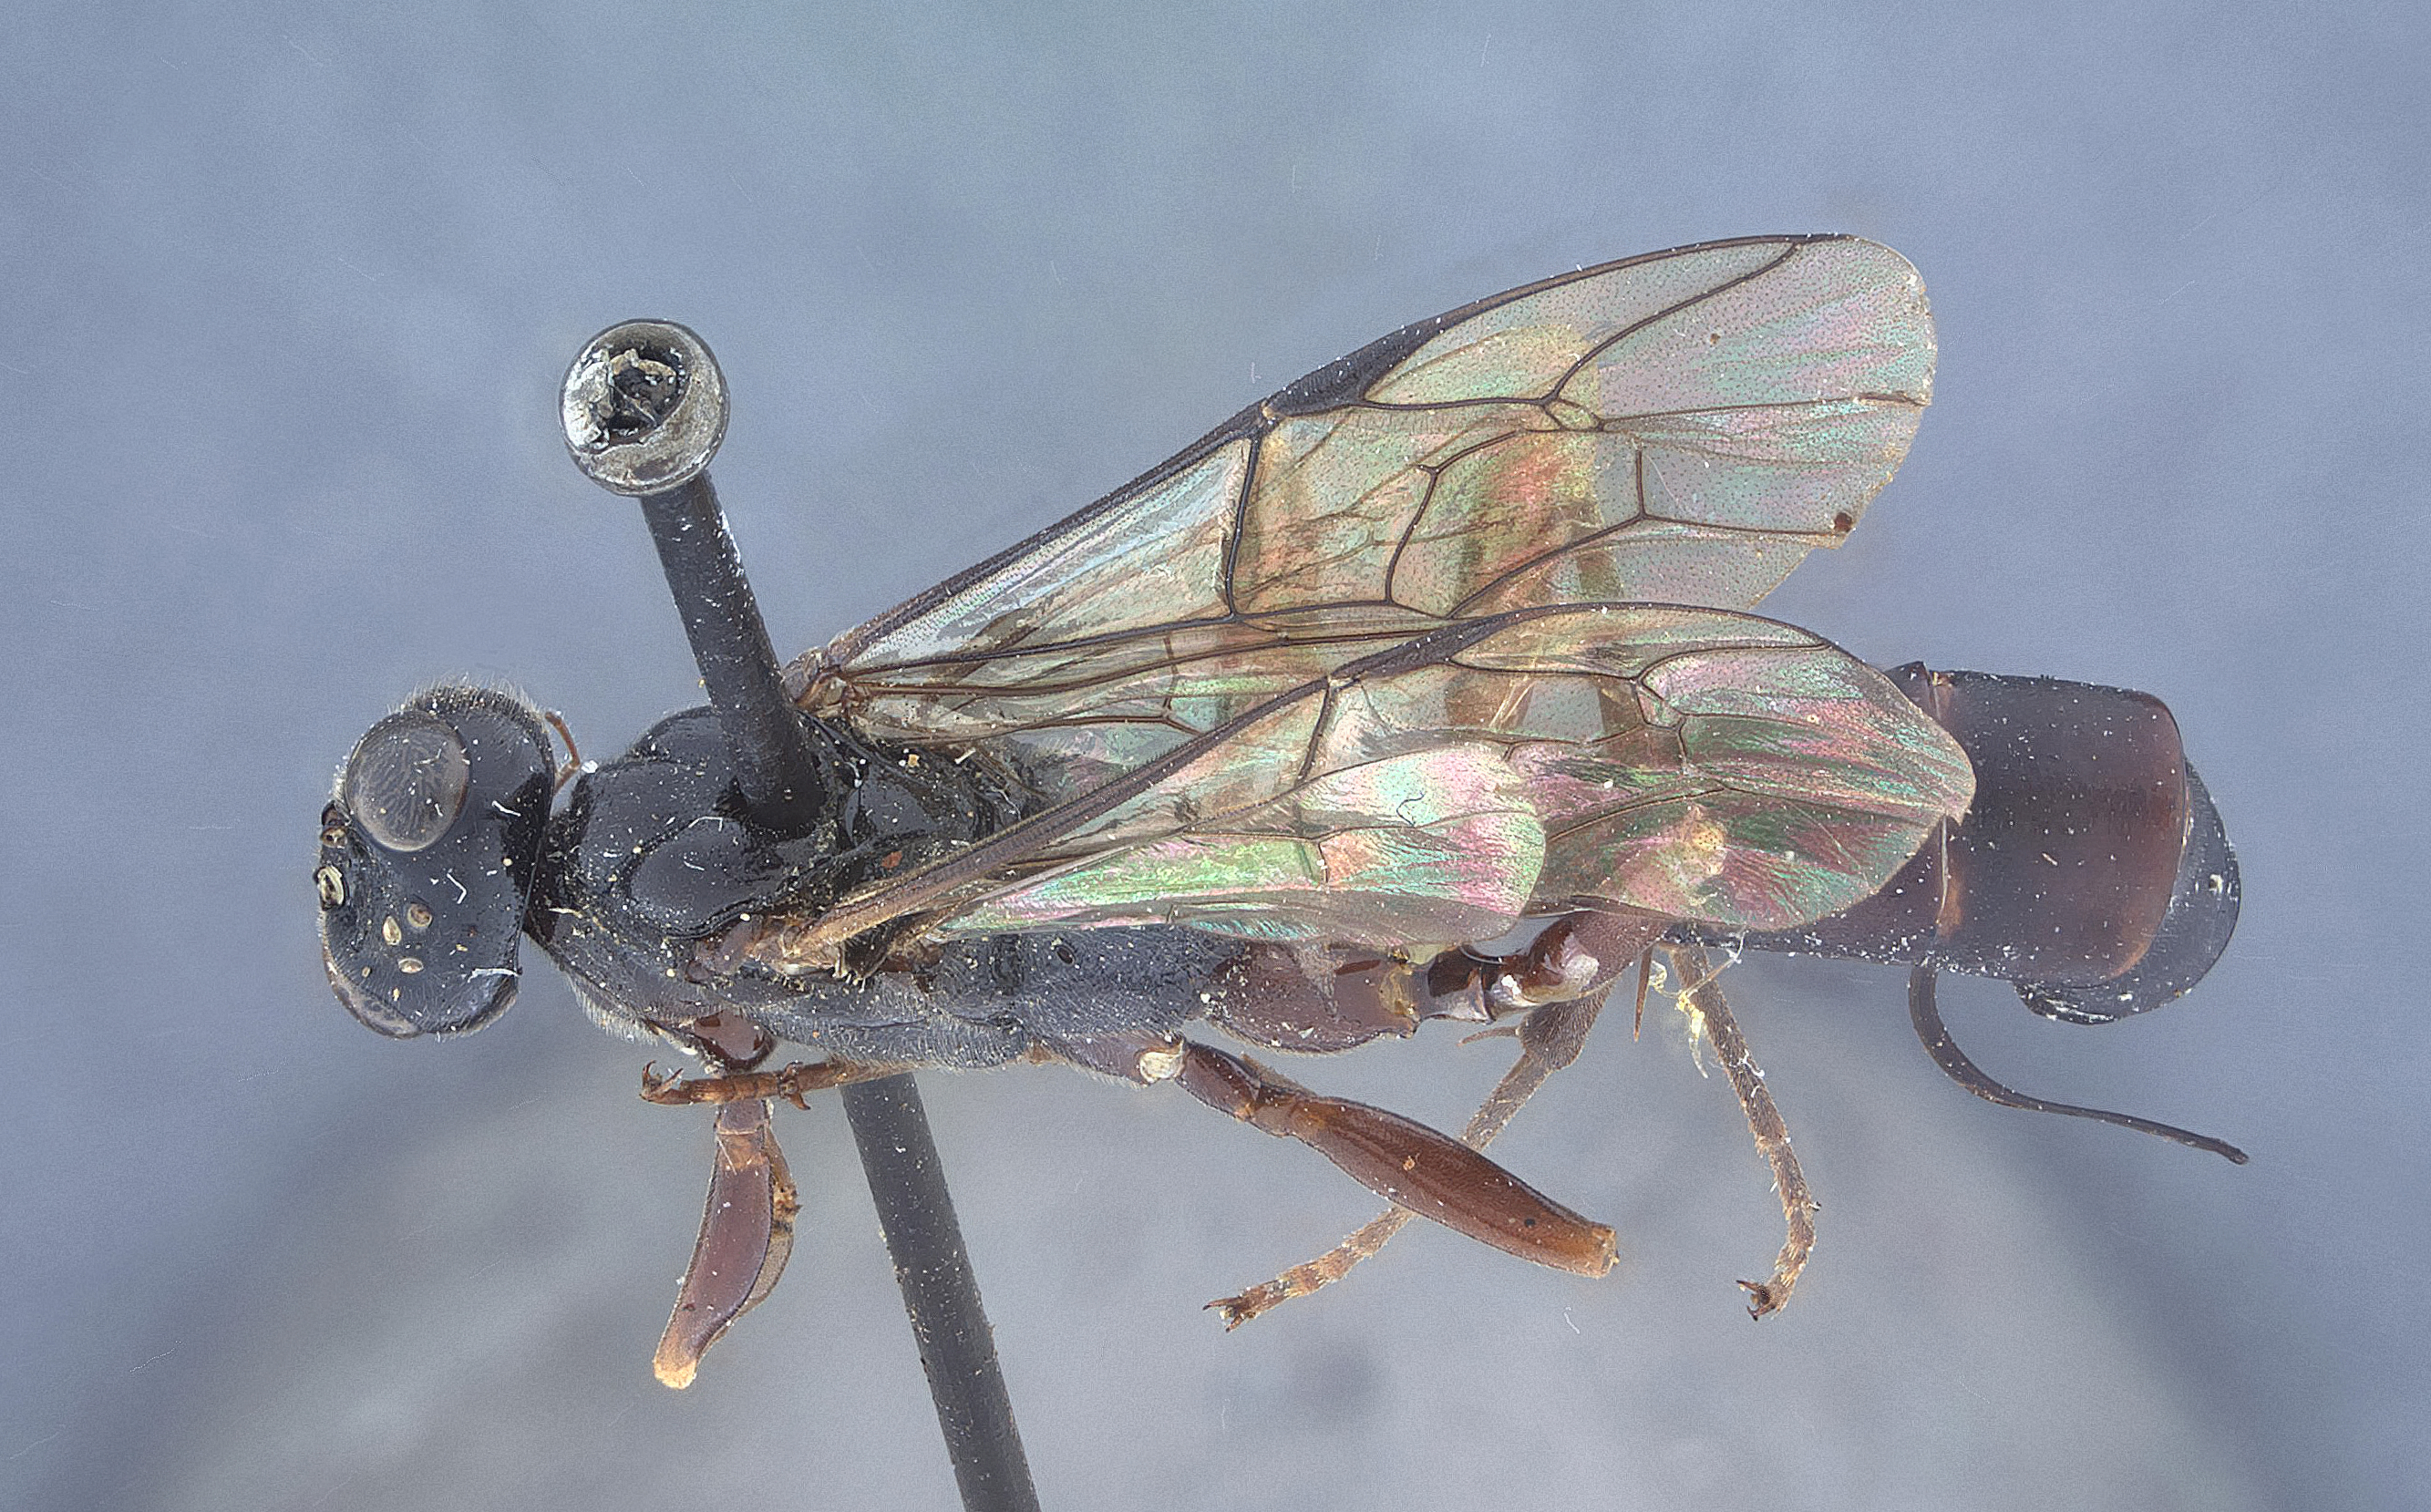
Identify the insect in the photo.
Echthrus niger
